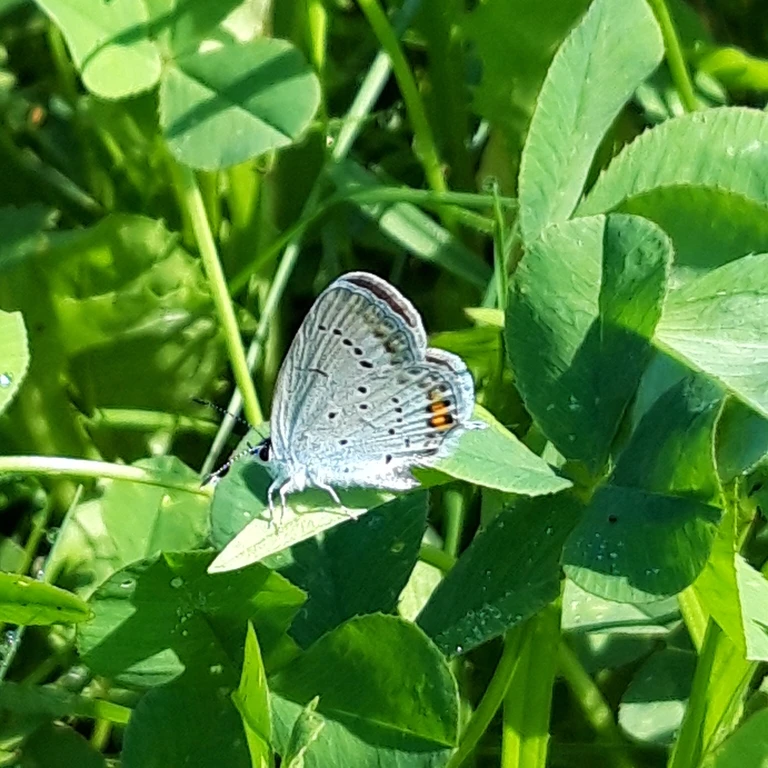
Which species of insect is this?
Cupido argiades (also Elkalyce argiades)
